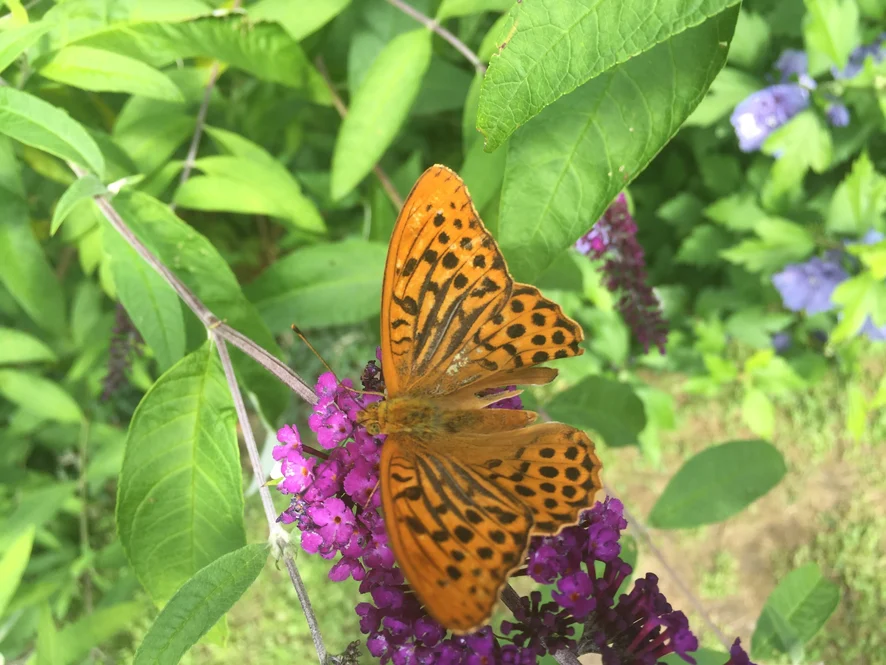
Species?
Argynnis paphia
